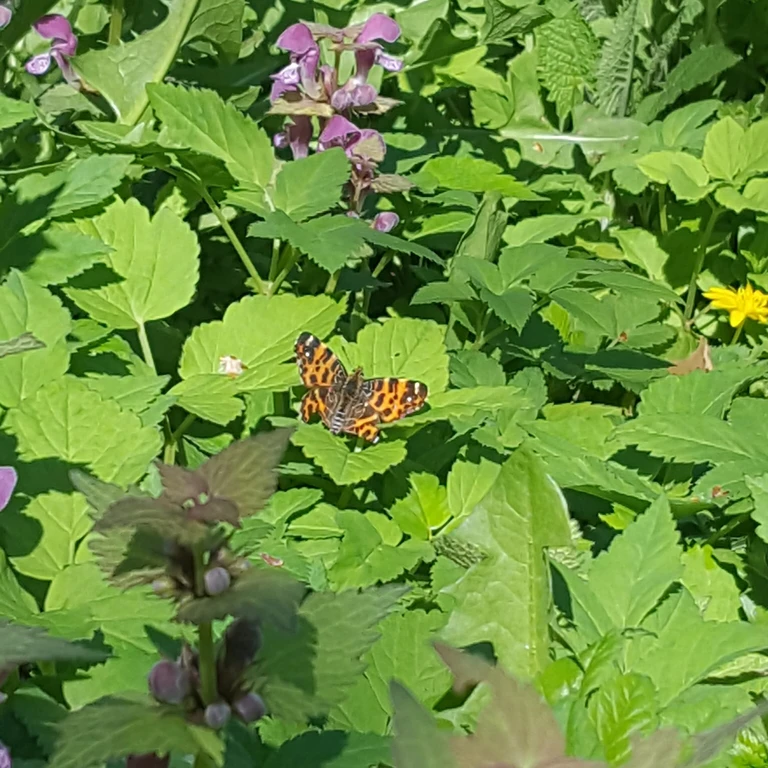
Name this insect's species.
Araschnia levana
